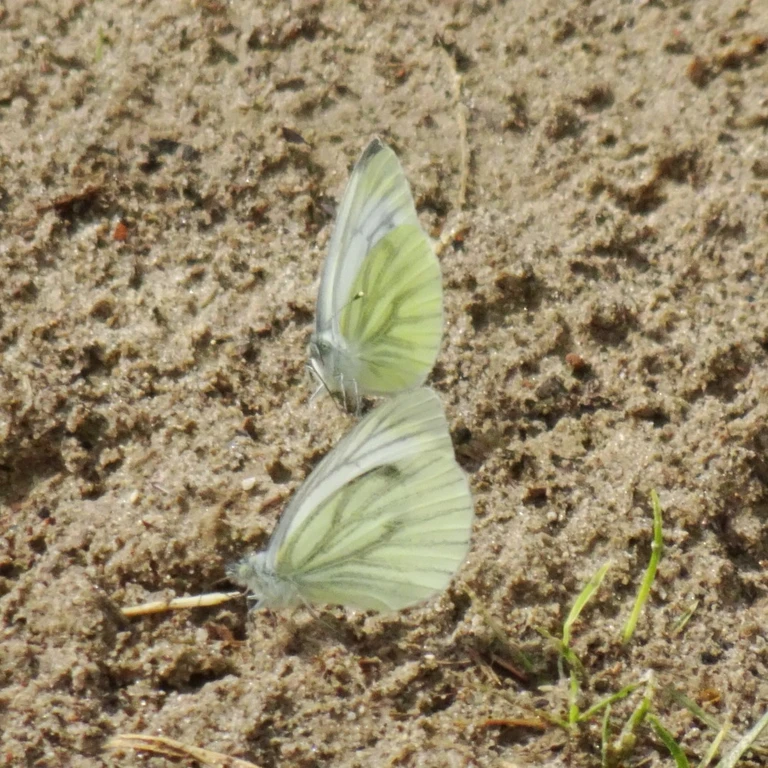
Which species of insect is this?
Pieris napi
